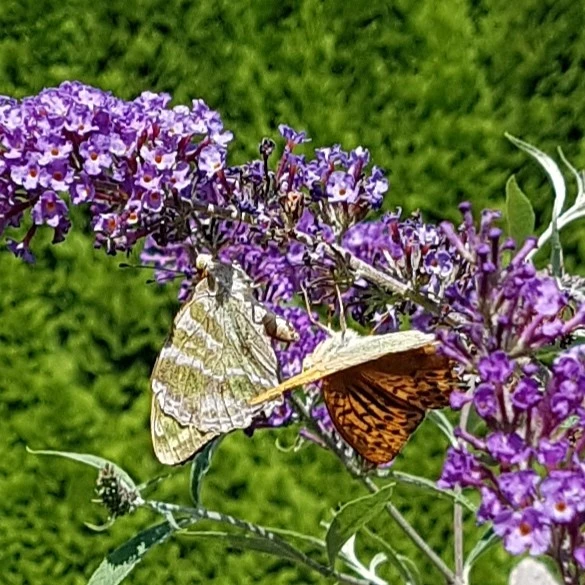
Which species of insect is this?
Argynnis paphia
